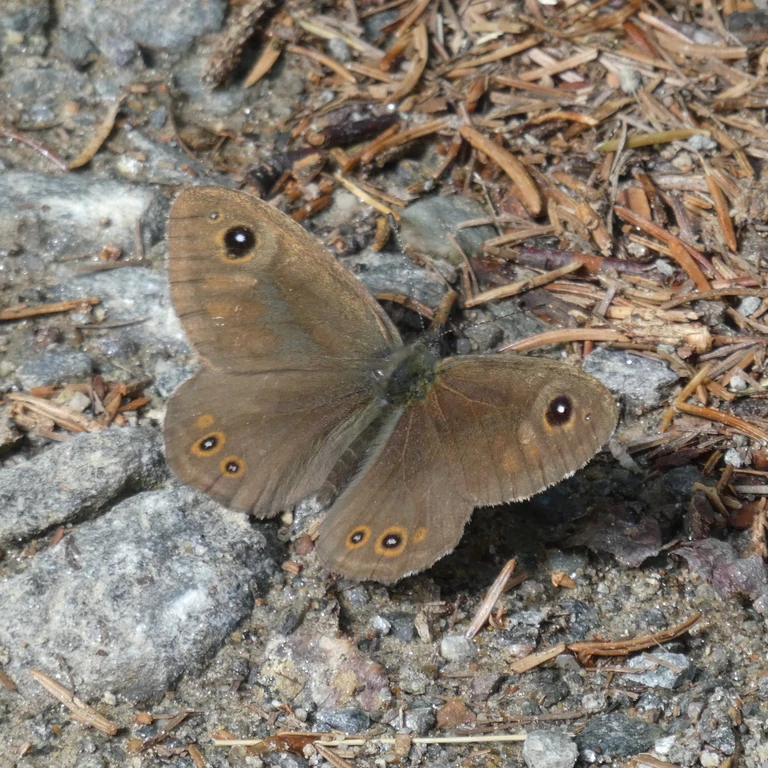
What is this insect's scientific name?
Lasiommata maera (also Pararge maera)
